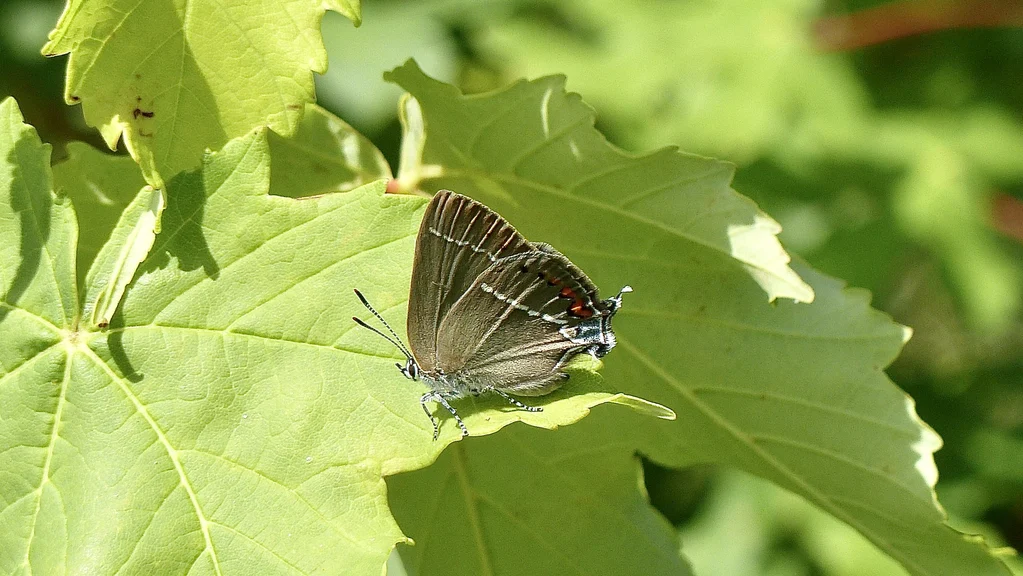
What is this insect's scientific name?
Satyrium spini (also Tuttiola spini)
